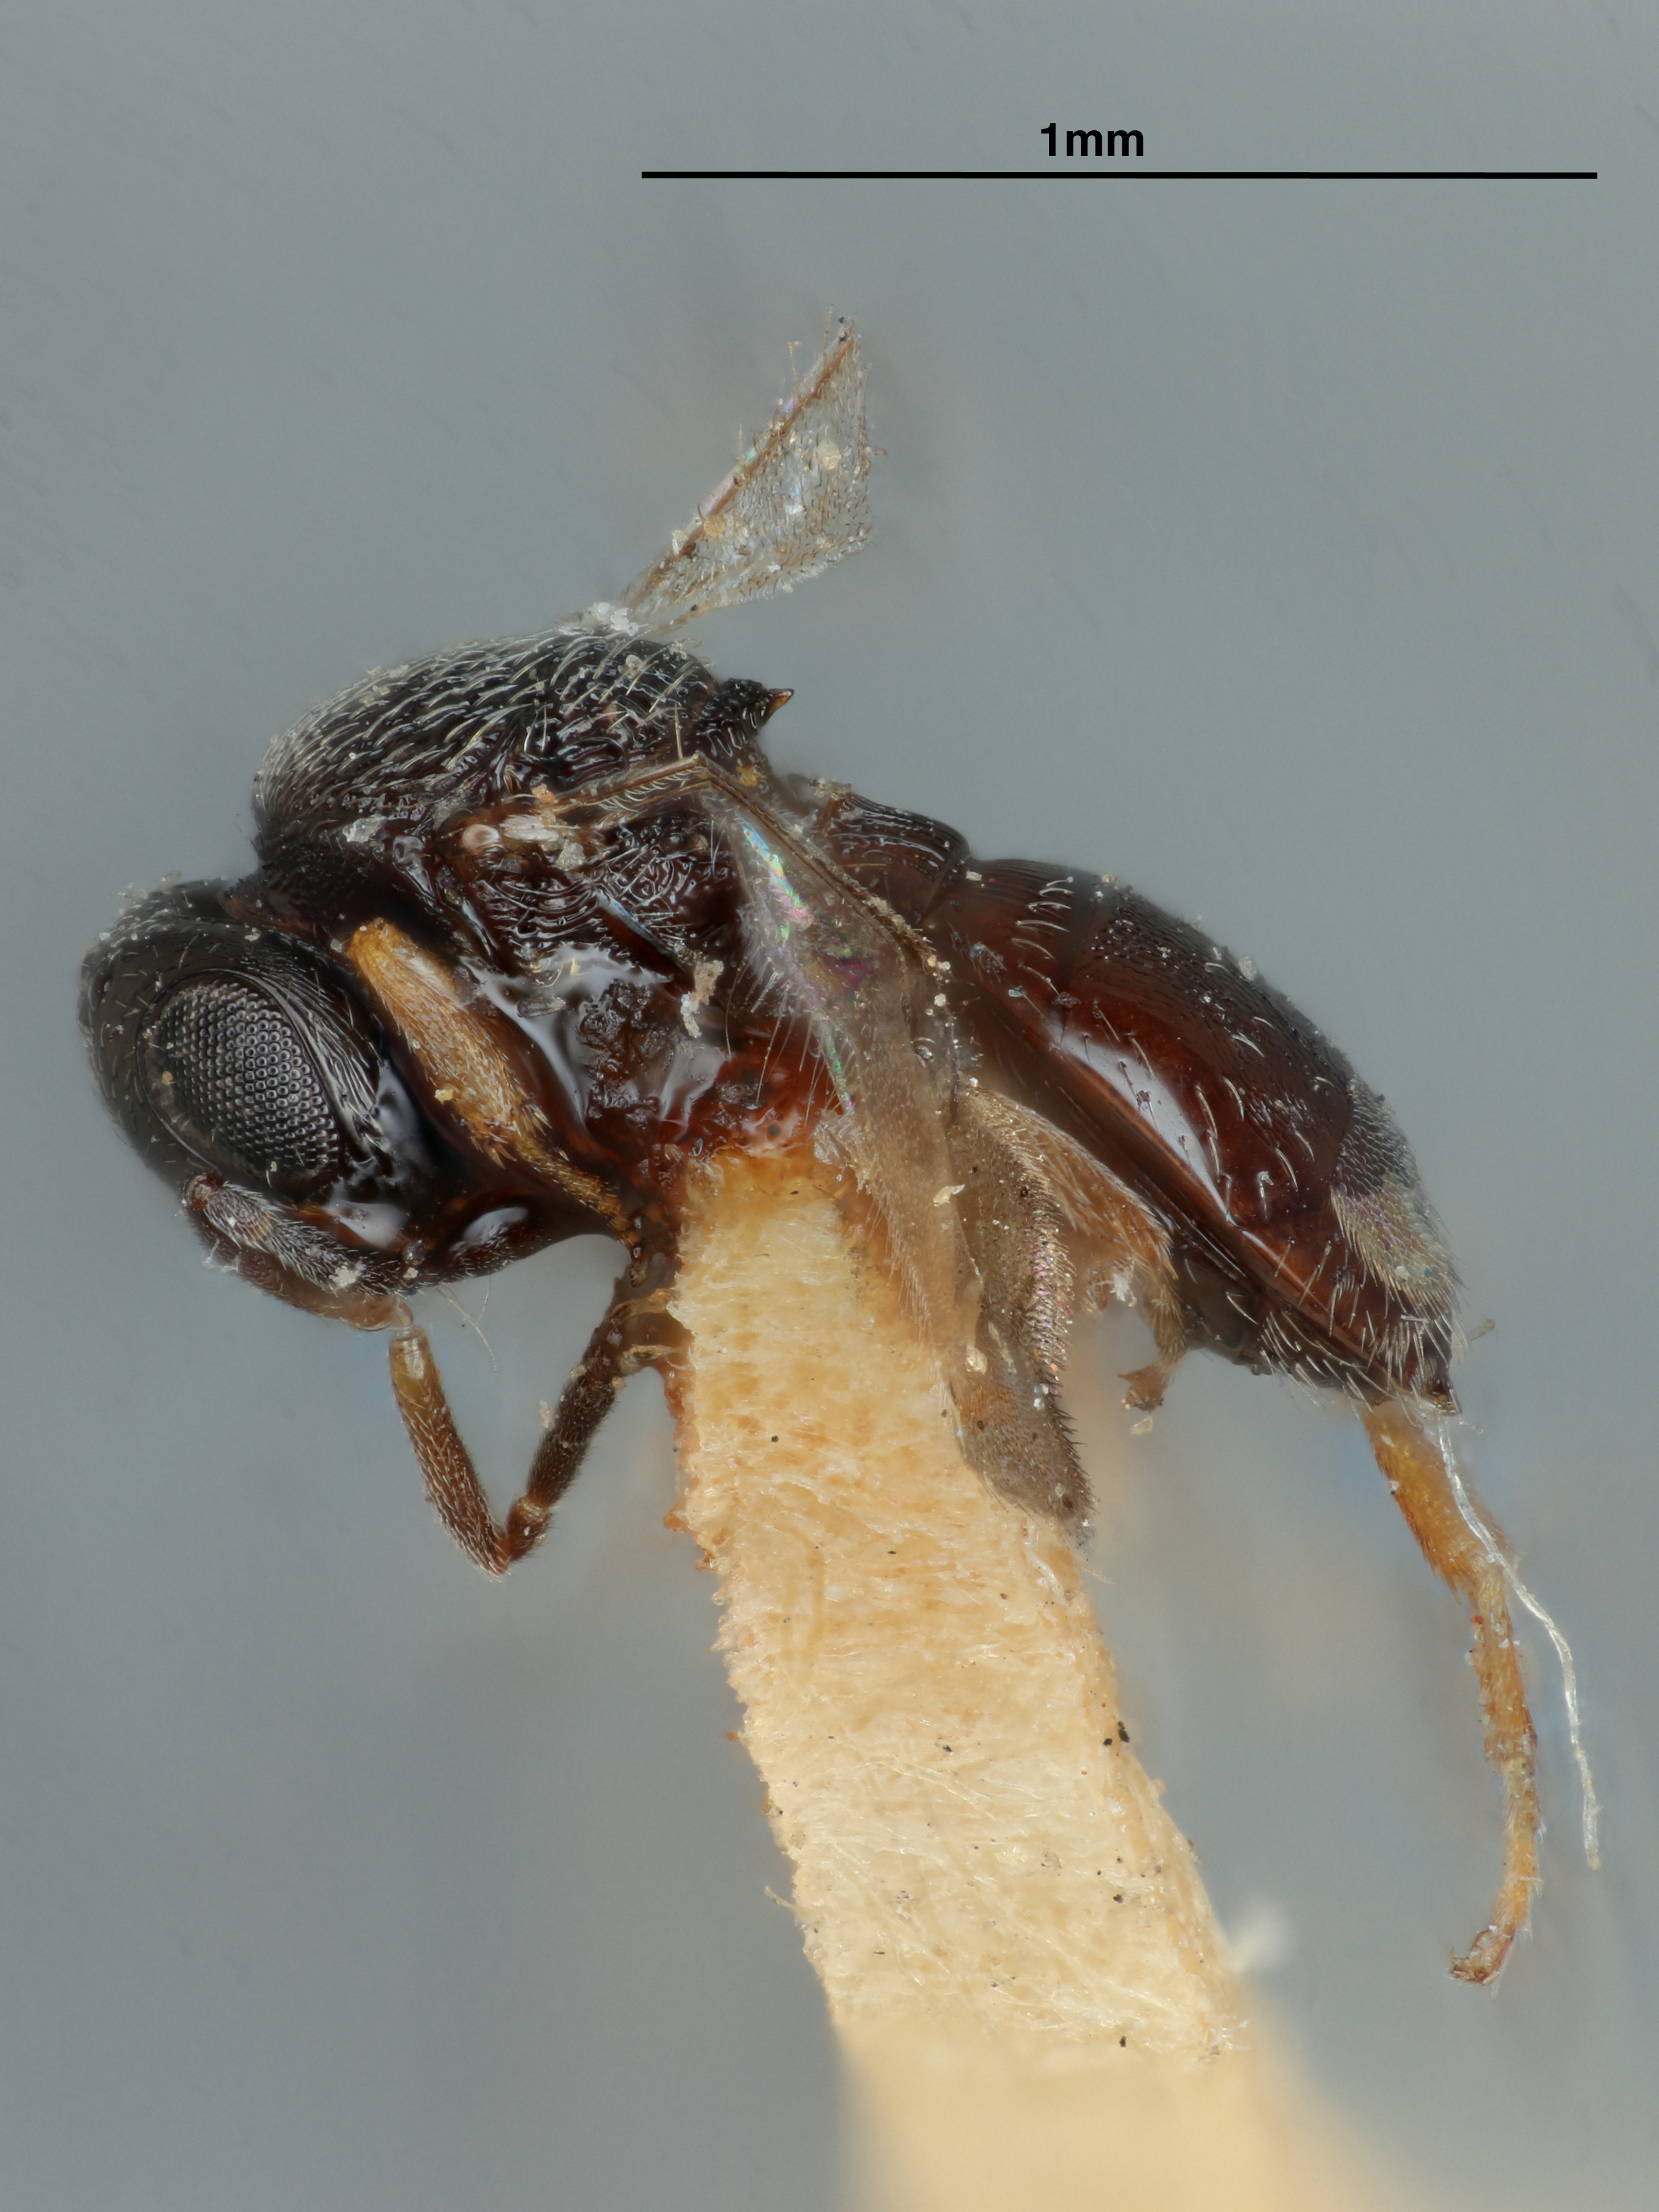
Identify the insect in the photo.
Trimorus punctiger
